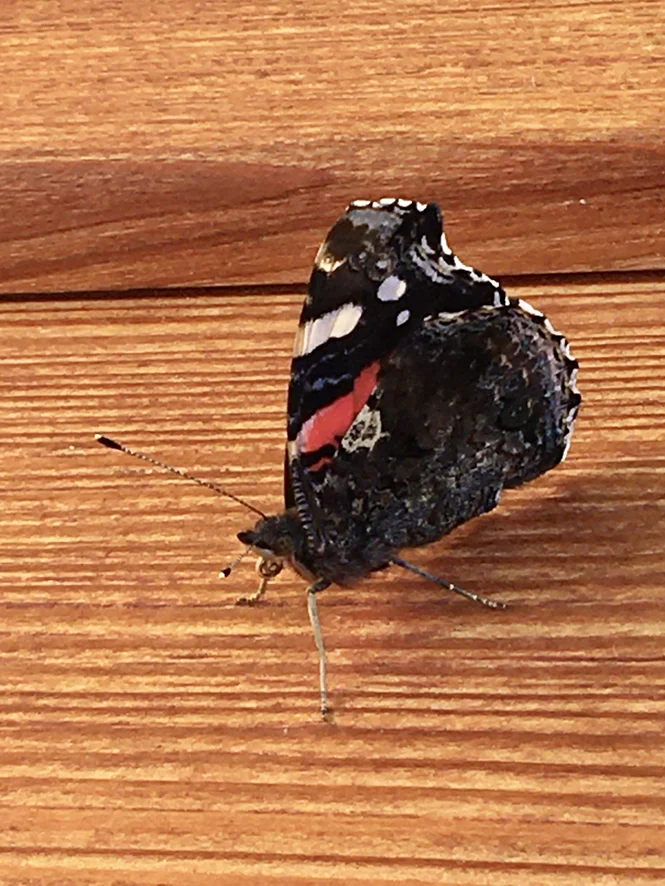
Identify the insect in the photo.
Vanessa atalanta
